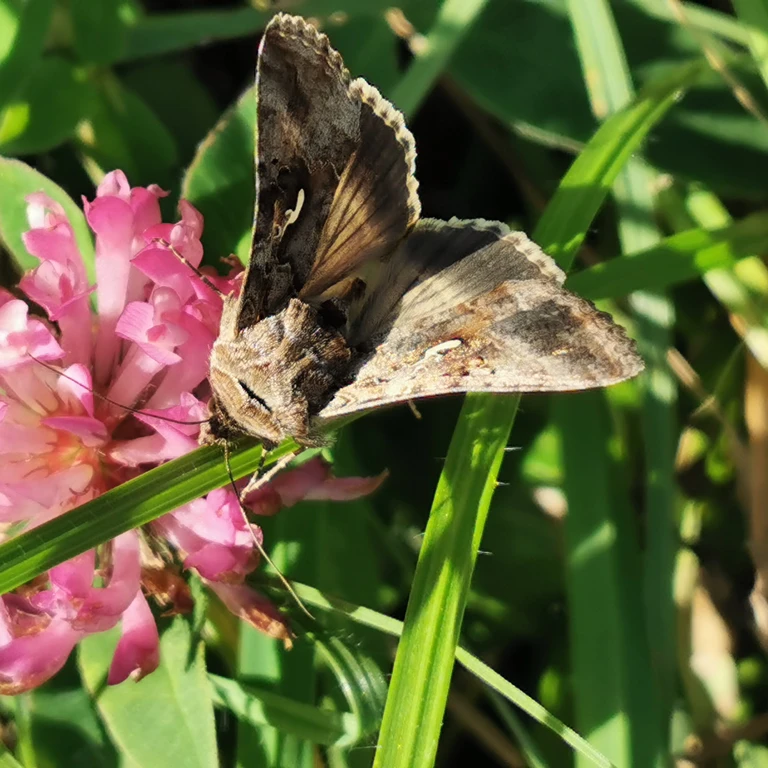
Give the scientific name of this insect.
Autographa gamma
